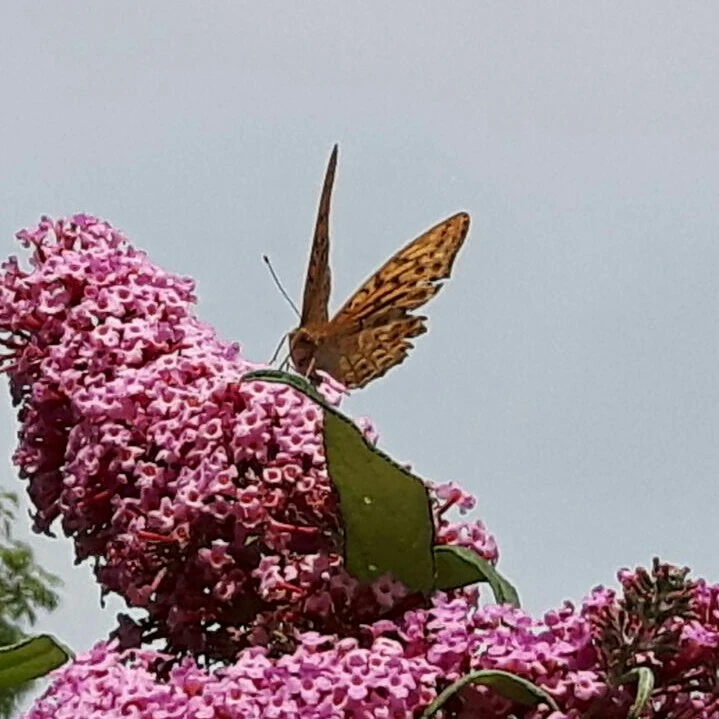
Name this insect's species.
Argynnis paphia
